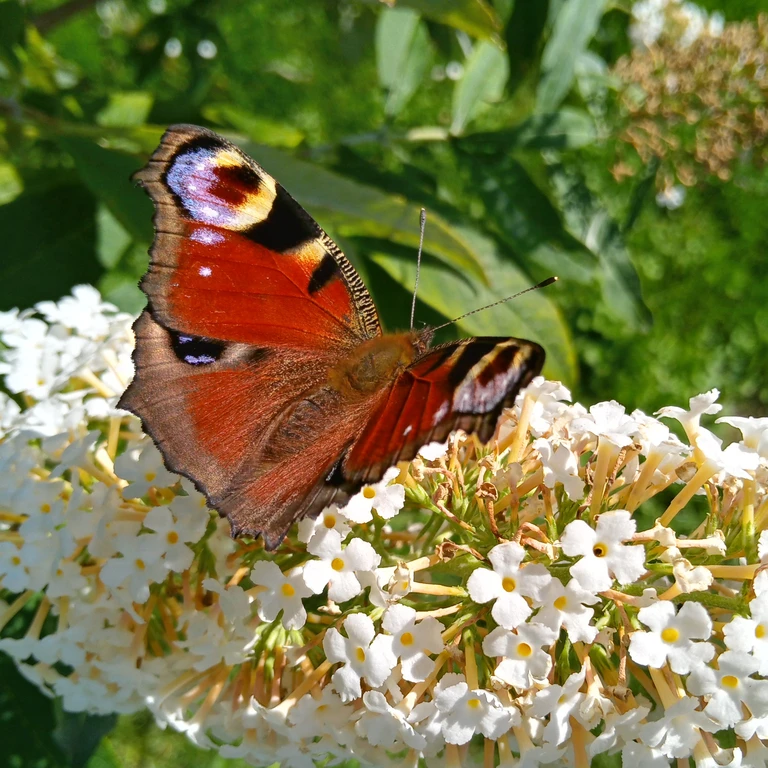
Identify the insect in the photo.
Aglais io
